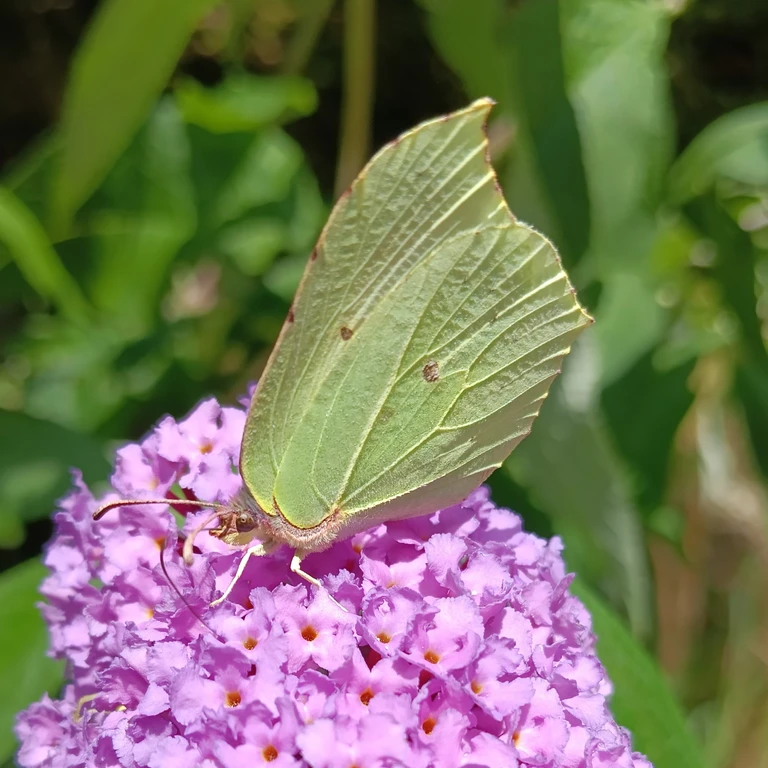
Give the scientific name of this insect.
Gonepteryx rhamni
